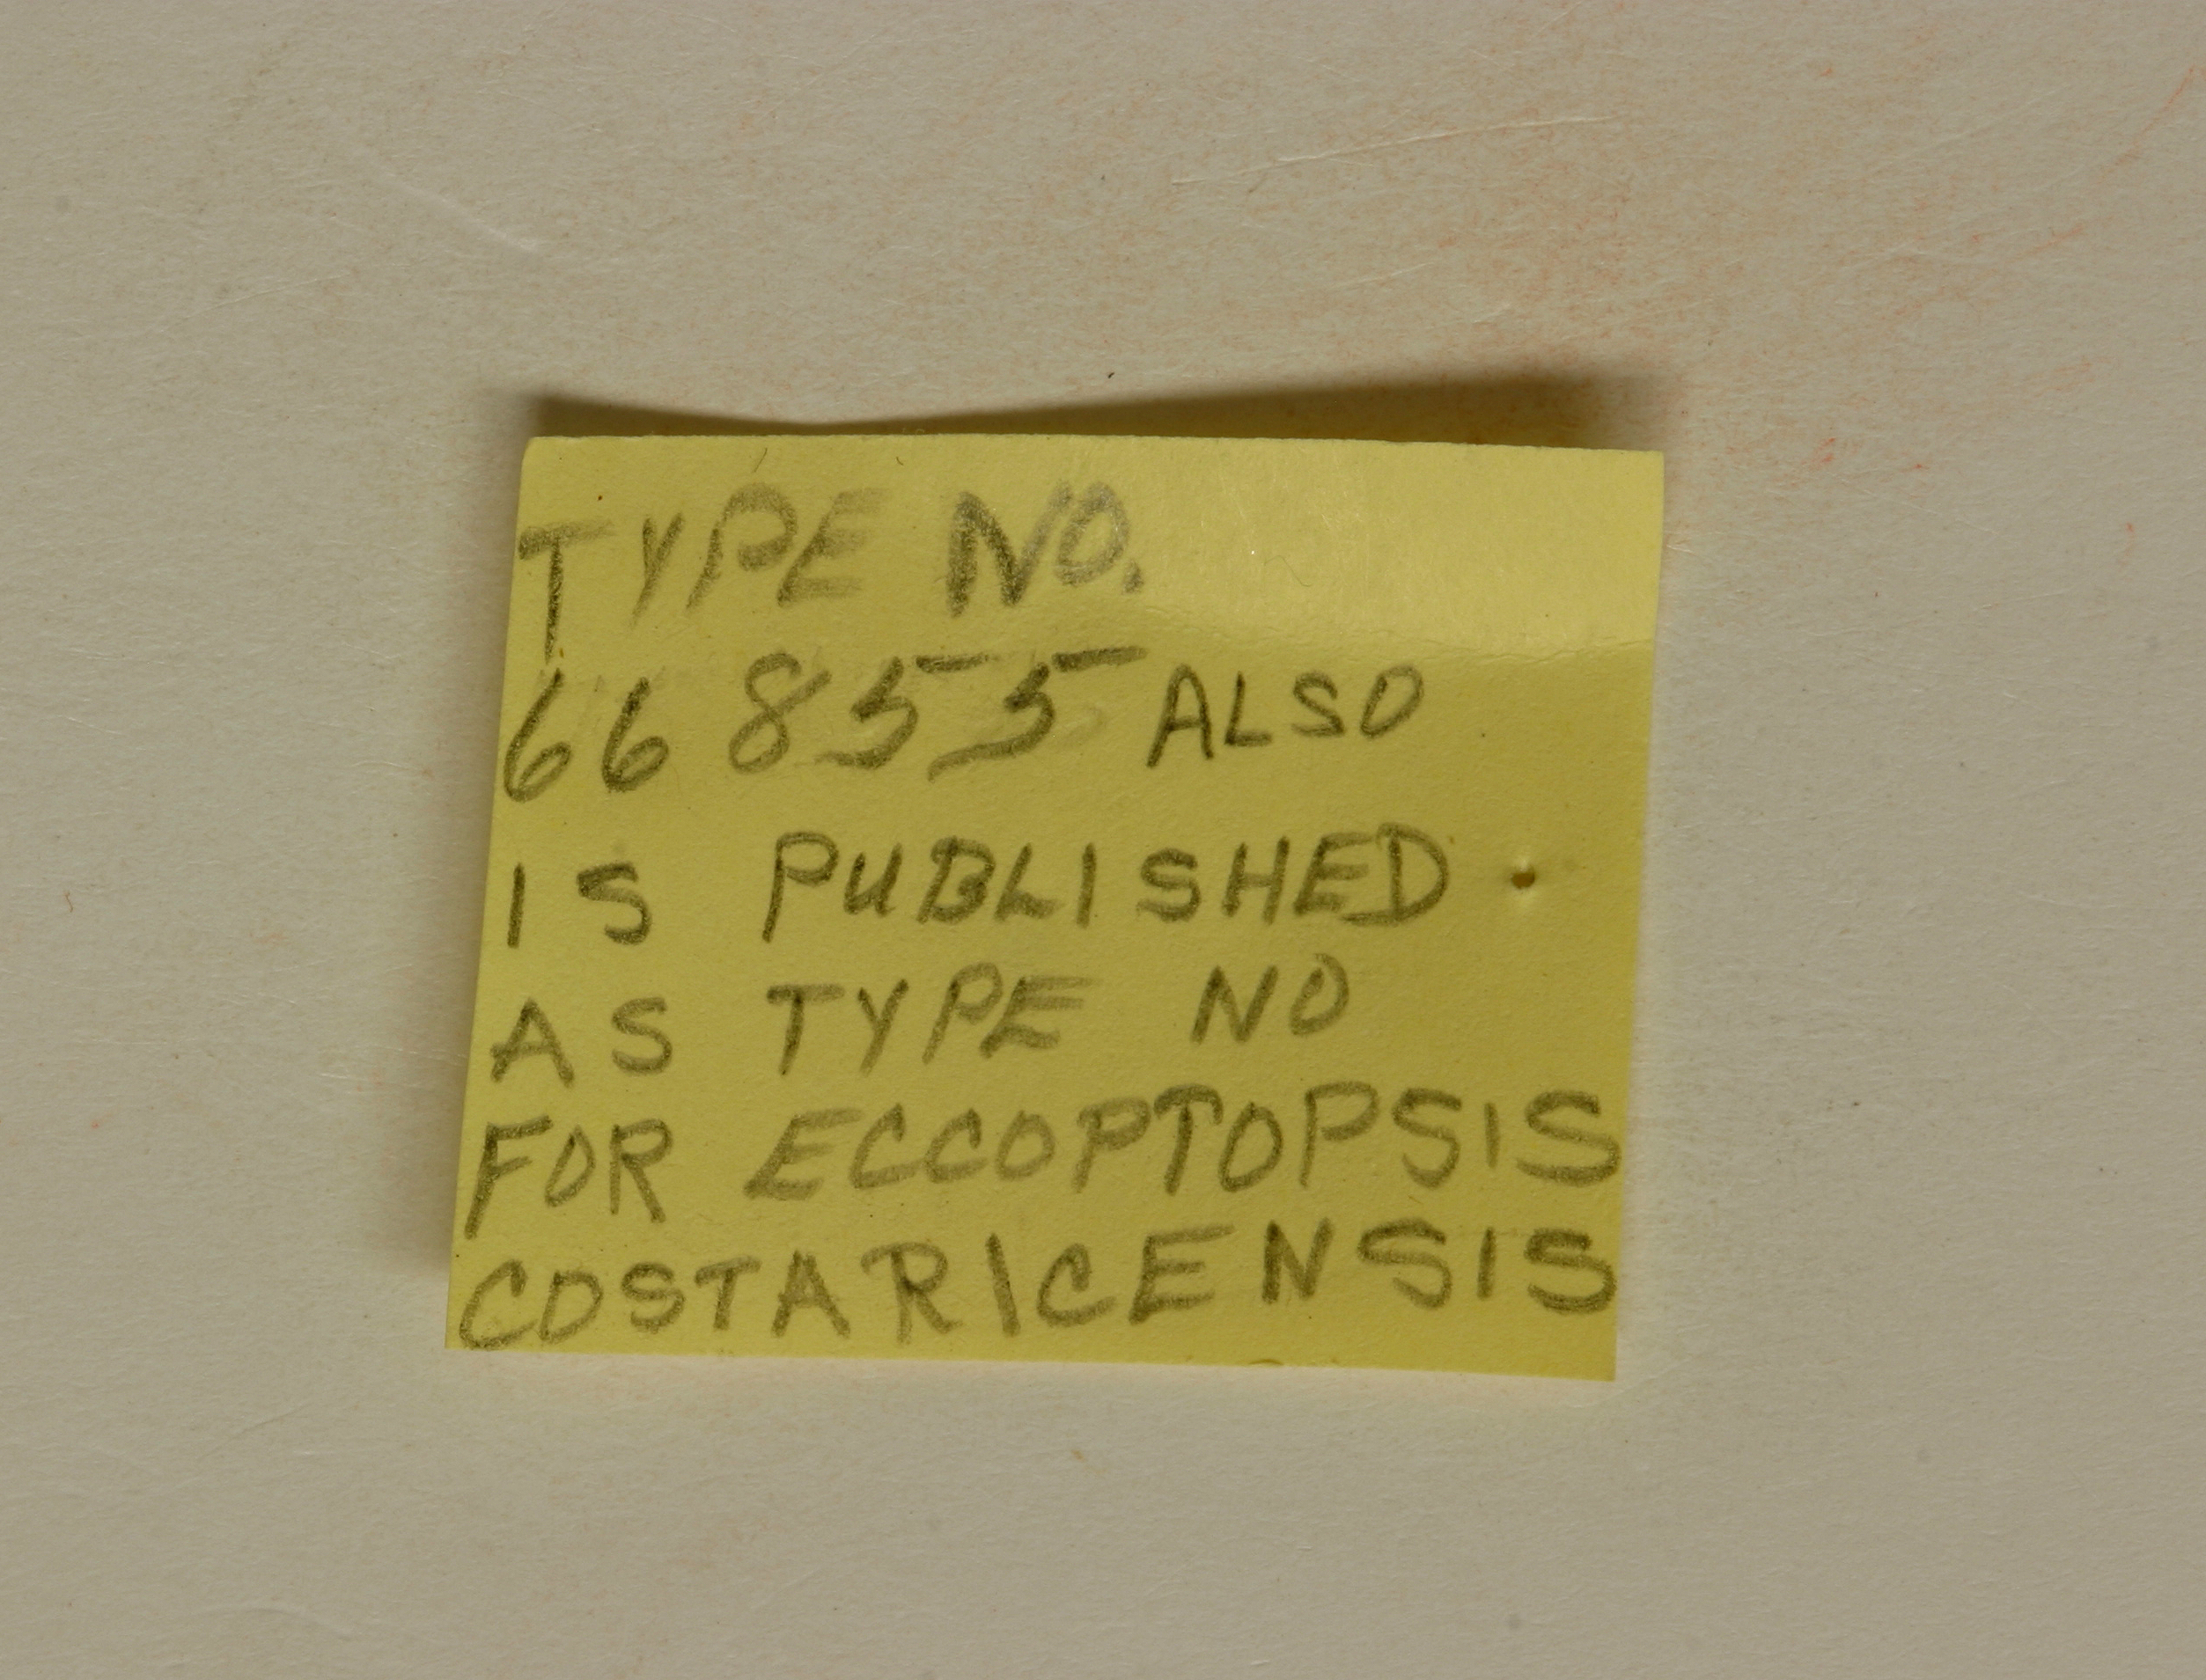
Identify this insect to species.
Ectmesopus rhabdotus
